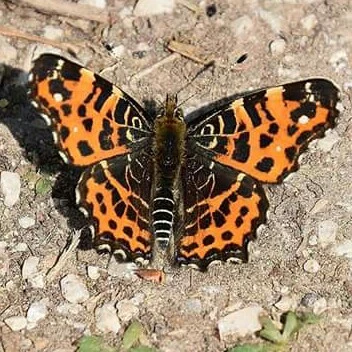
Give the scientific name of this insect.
Araschnia levana
